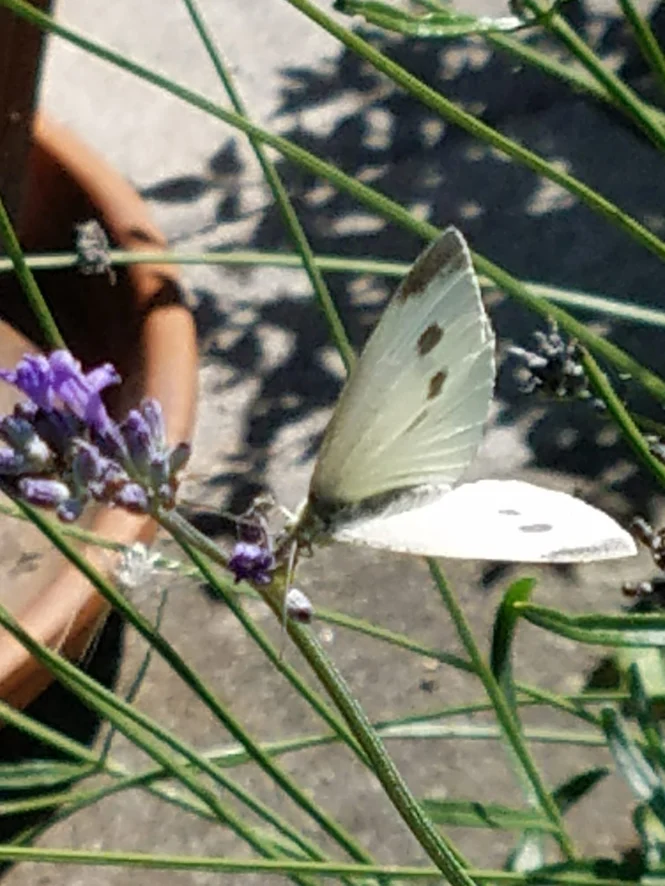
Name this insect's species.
Pieris rapae
